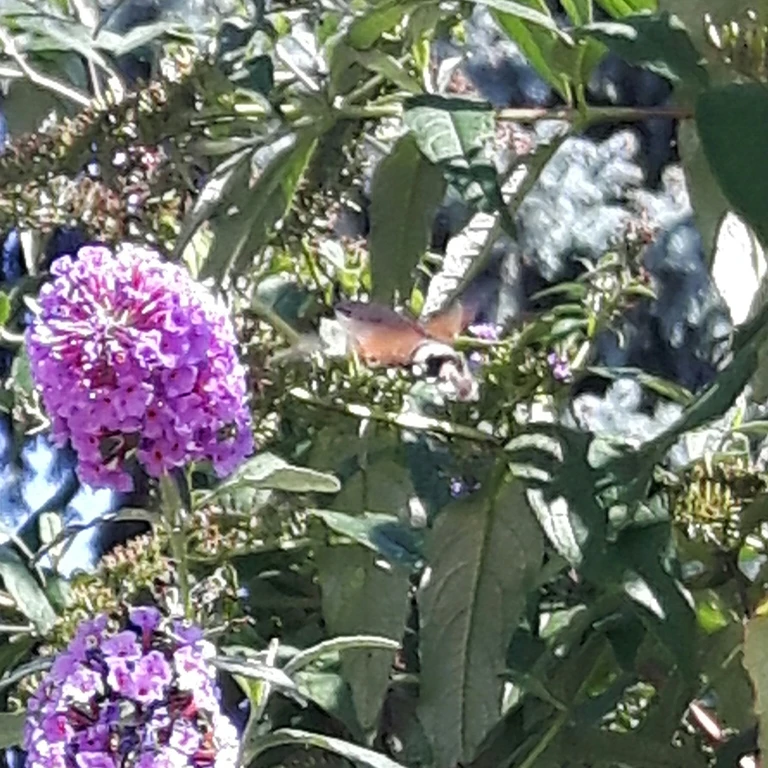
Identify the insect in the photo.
Macroglossum stellatarum
